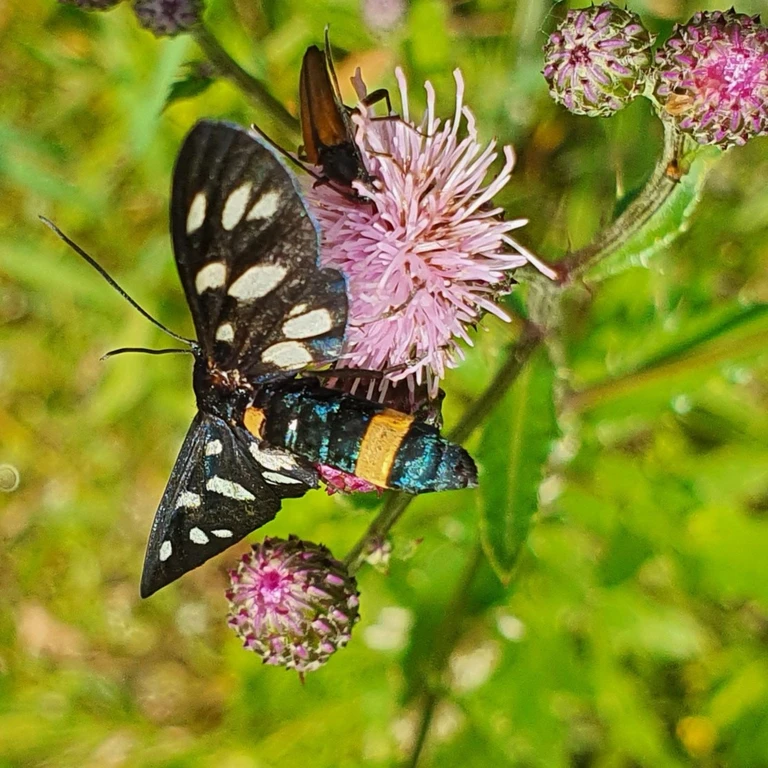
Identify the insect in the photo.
Amata phegea
